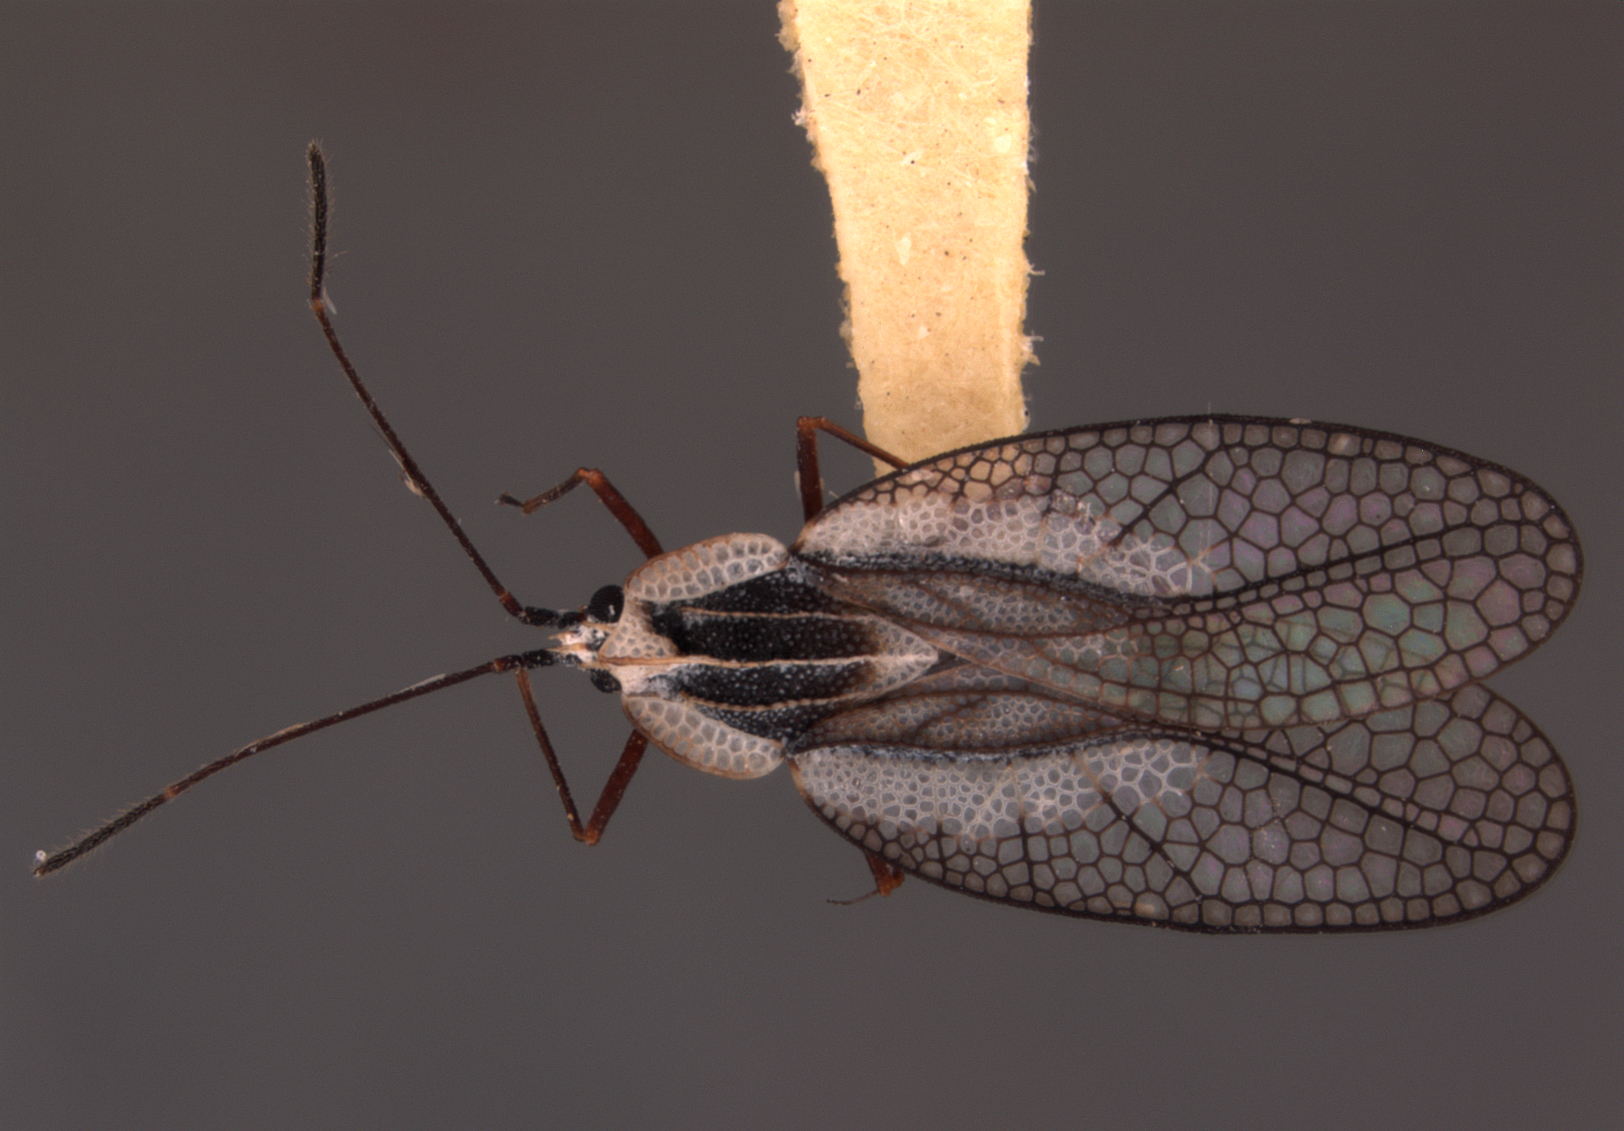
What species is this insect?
Leptodictya fuscipes
